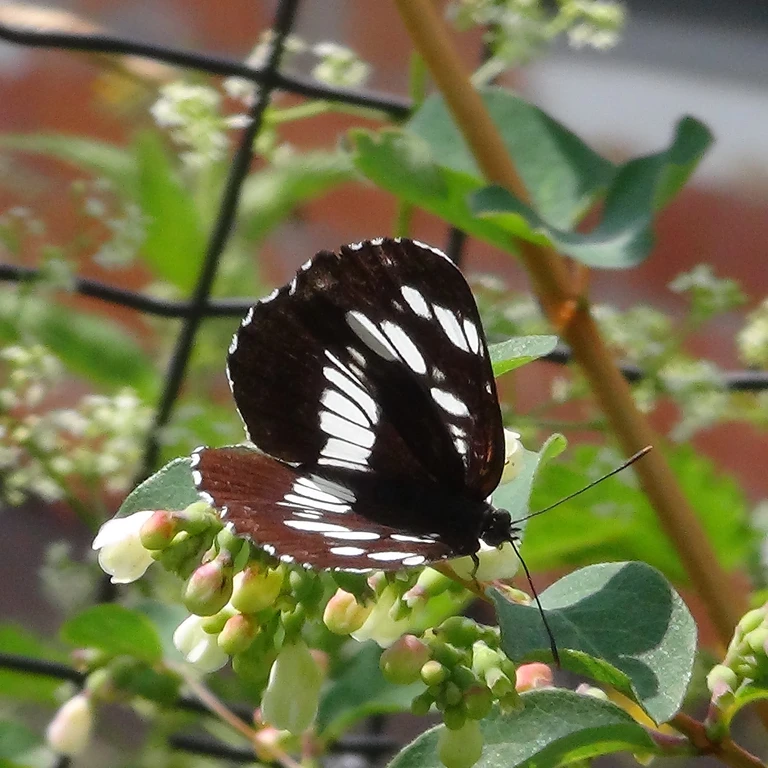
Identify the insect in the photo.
Limenitis reducta
